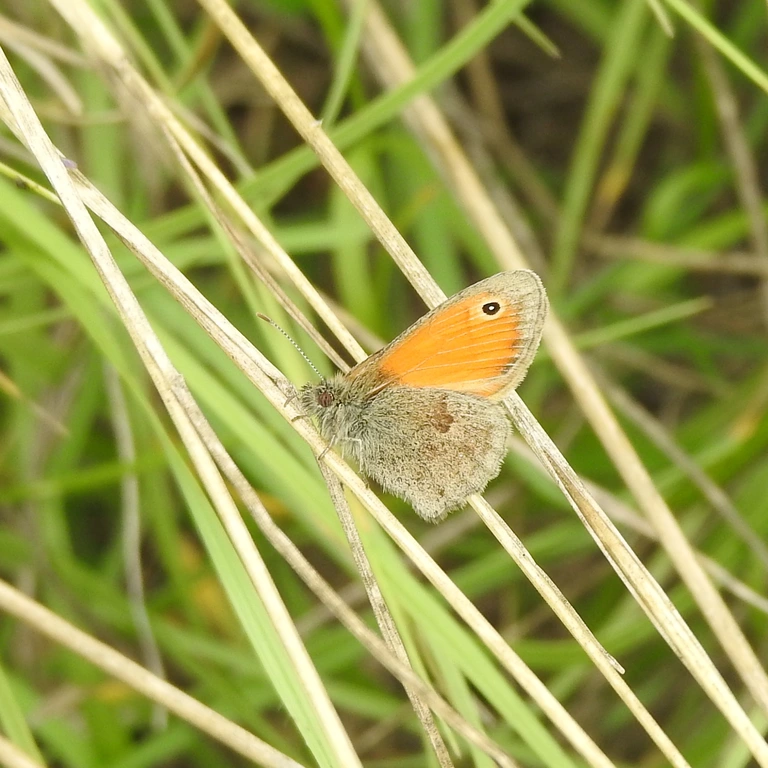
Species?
Coenonympha pamphilus
